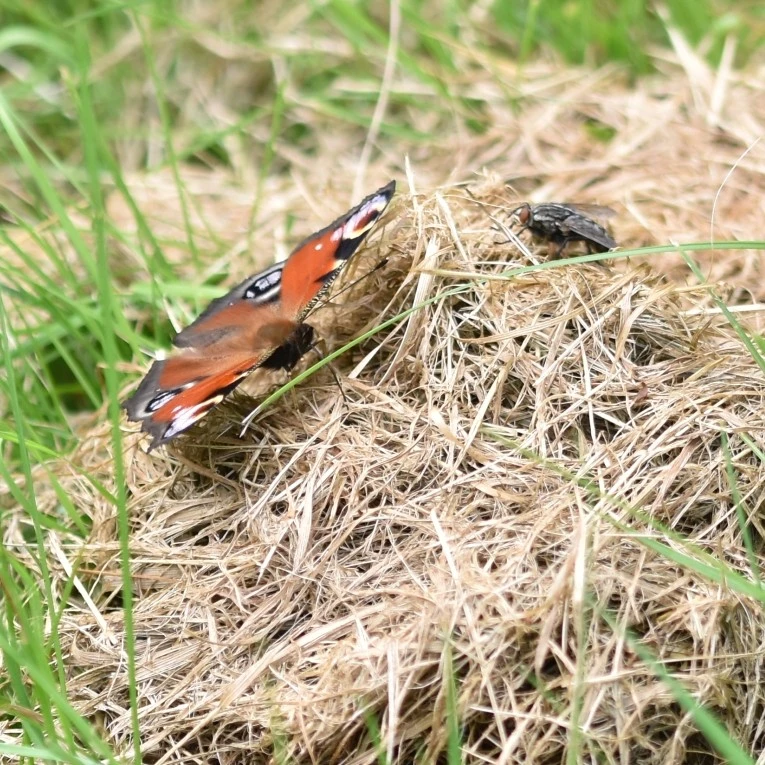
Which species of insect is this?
Aglais io
